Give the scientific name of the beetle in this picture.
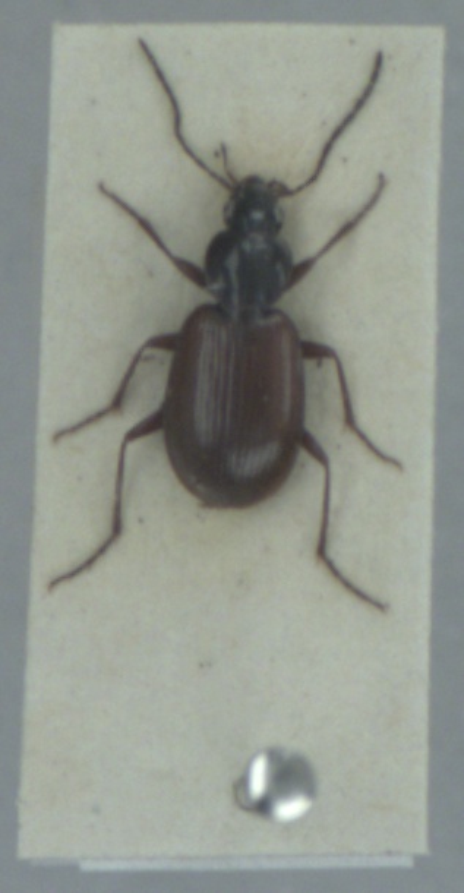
Agonum fuliginosum
